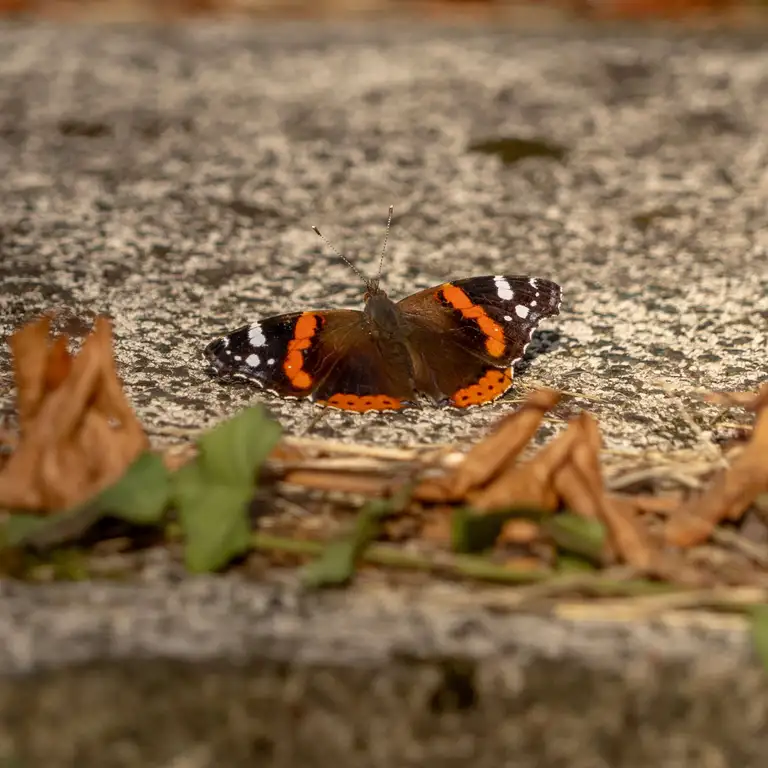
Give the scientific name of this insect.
Vanessa atalanta
